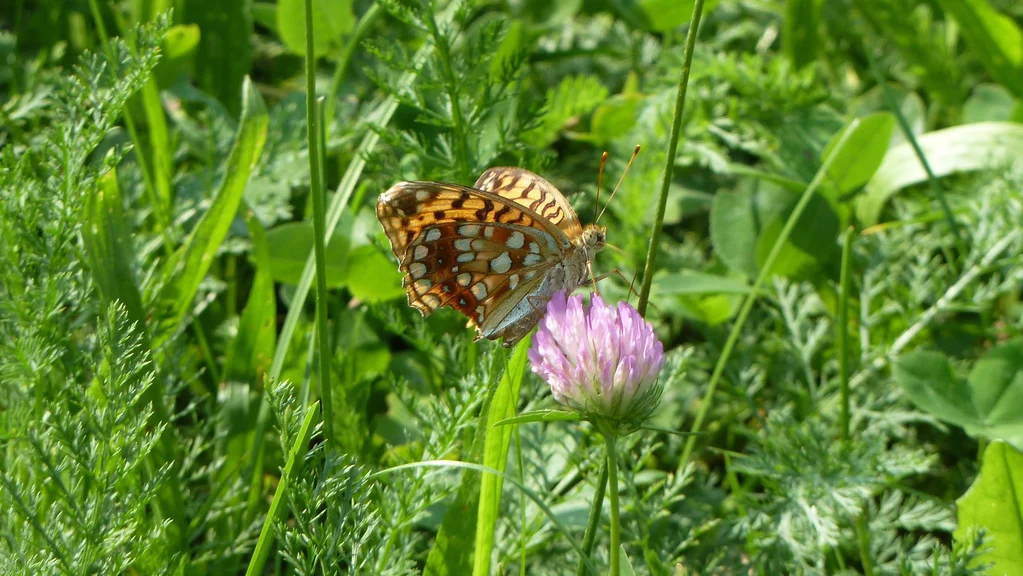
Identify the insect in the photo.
Fabriciana adippe
